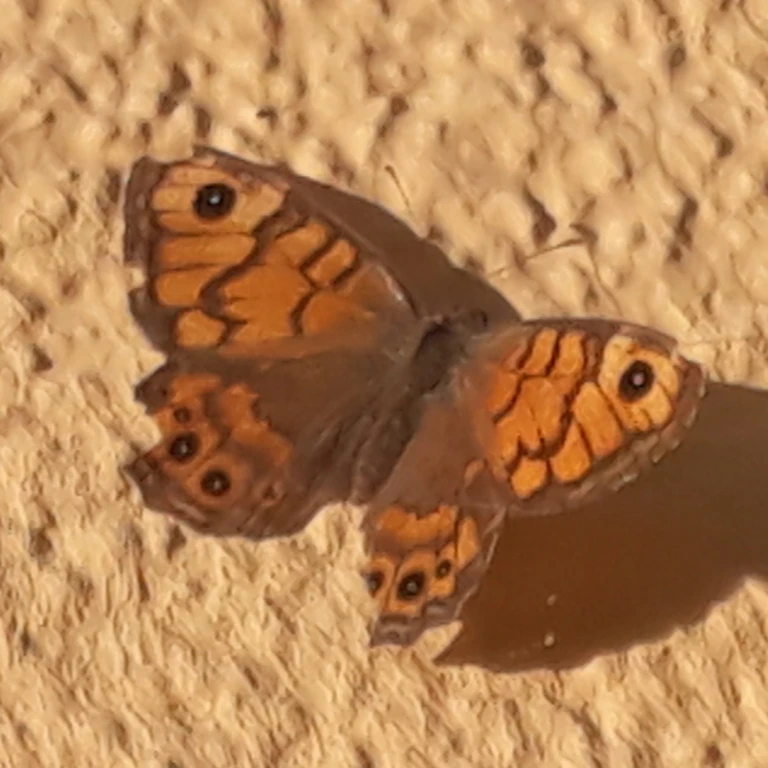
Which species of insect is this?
Lasiommata megera (also Pararge megera)
